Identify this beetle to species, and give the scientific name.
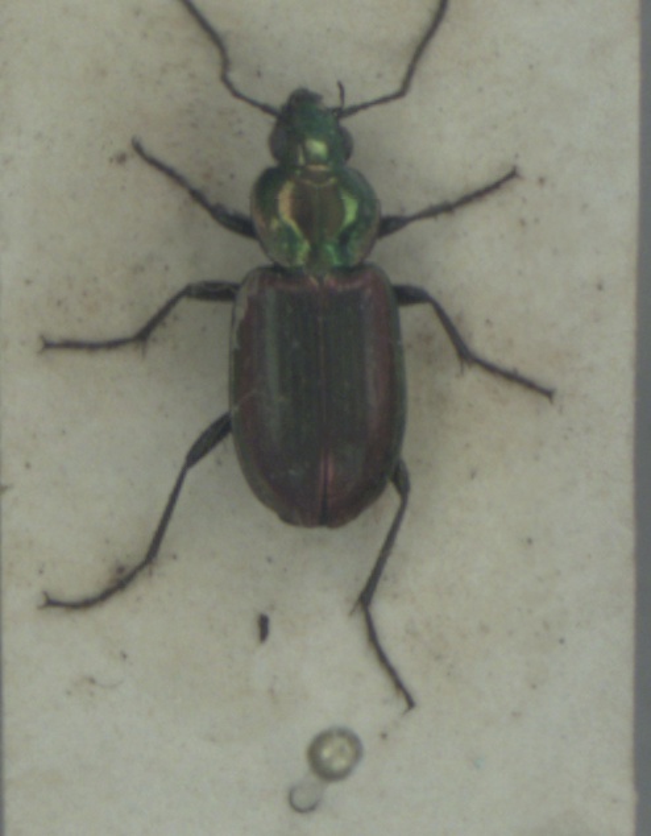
Agonum sexpunctatum
